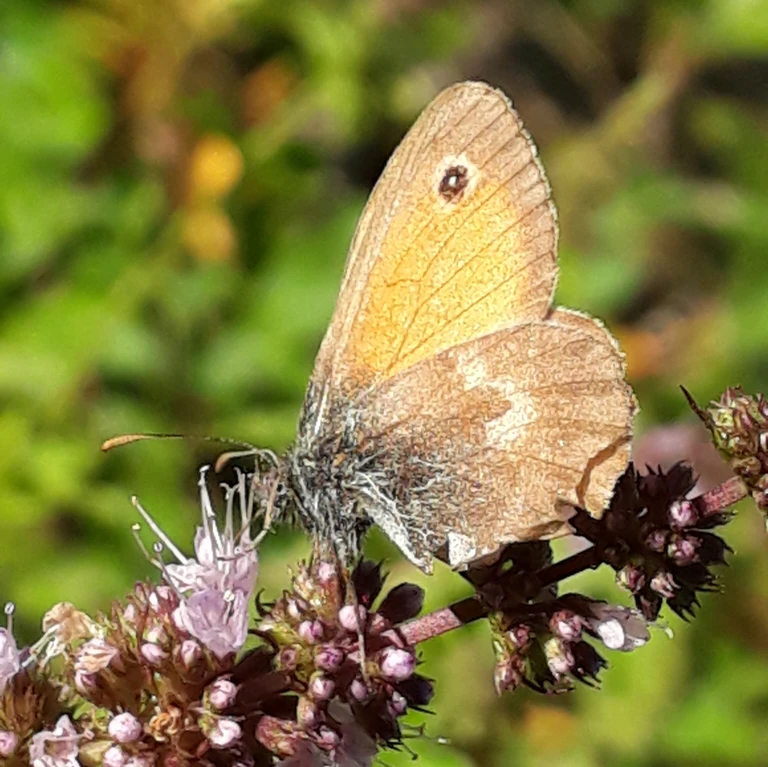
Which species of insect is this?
Coenonympha pamphilus
